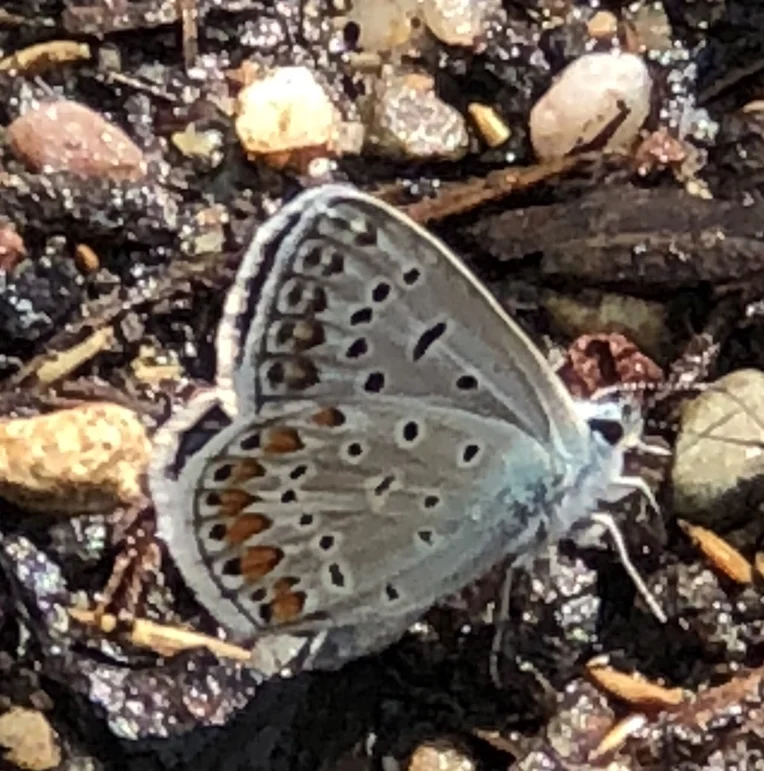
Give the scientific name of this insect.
Polyommatus icarus
